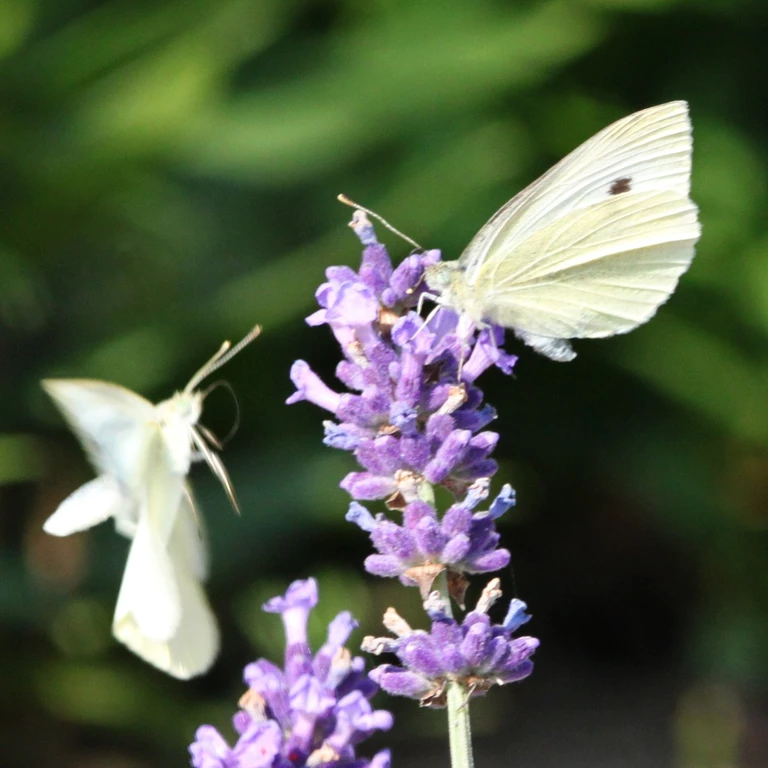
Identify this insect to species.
Pieris rapae
